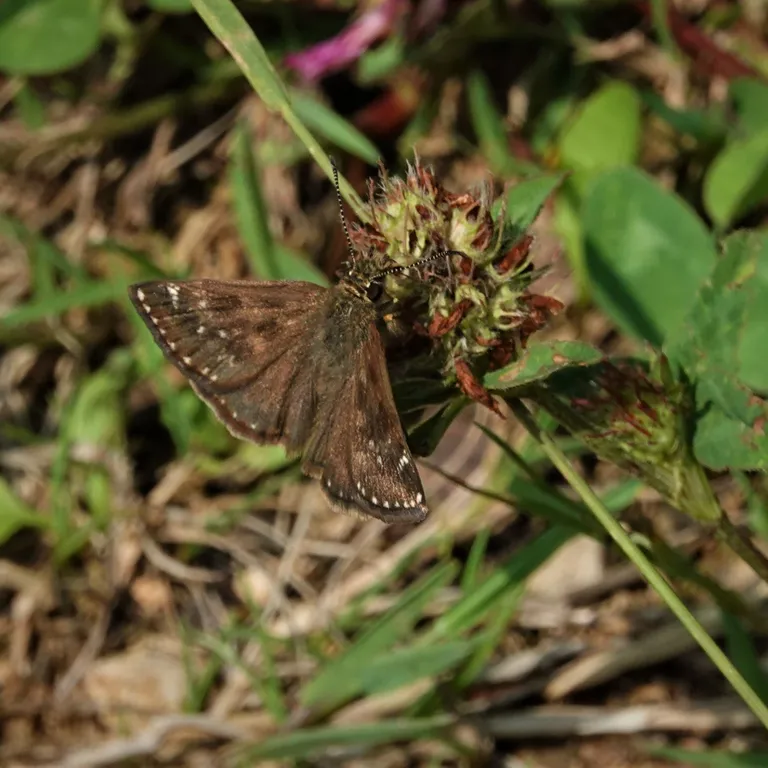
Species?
Erynnis tages
